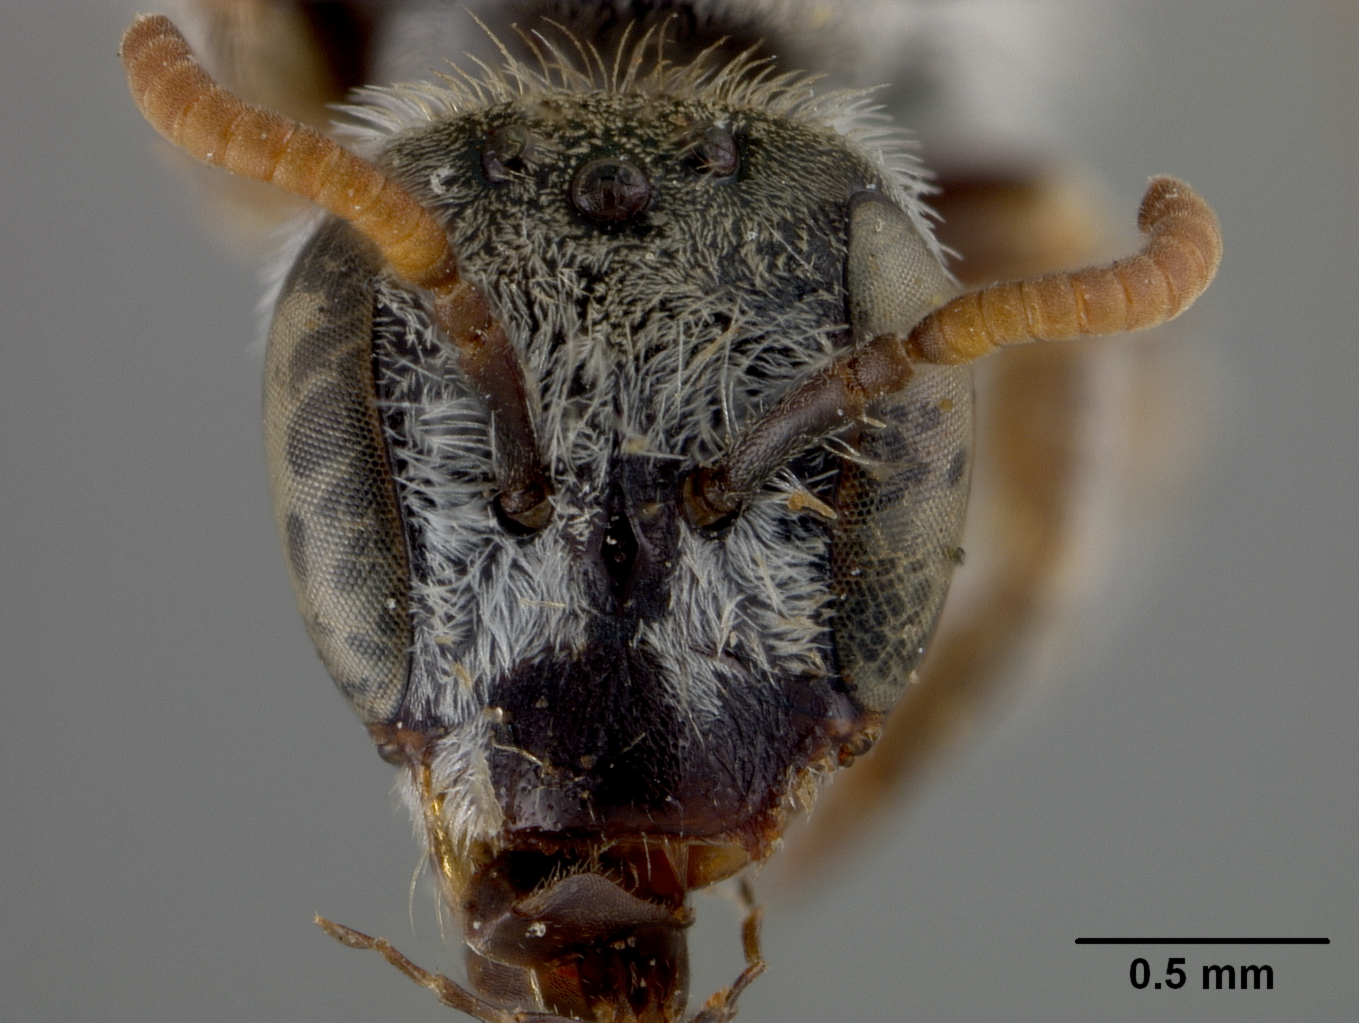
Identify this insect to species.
Hesperaspis elegantula
